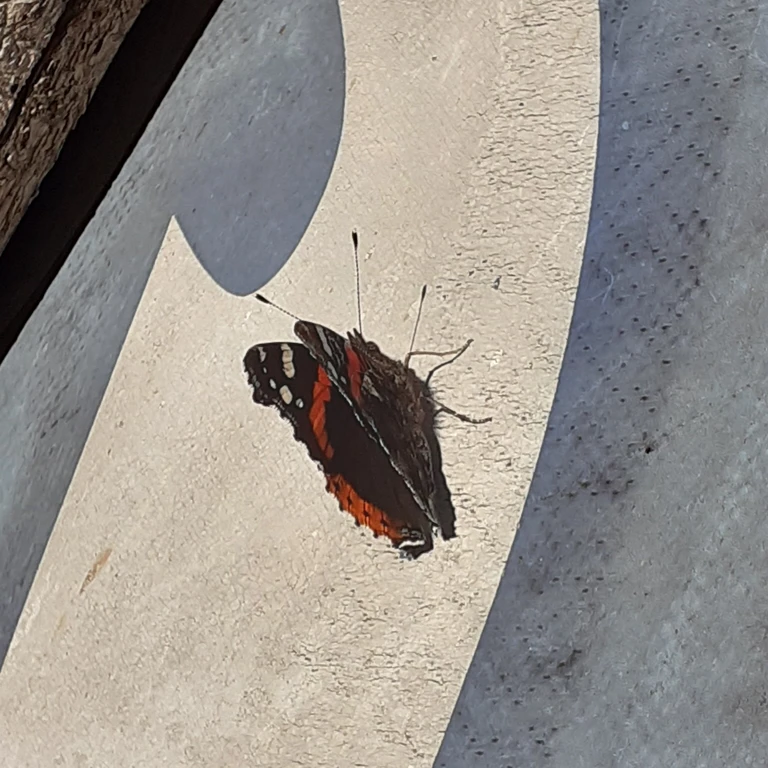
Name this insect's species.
Vanessa atalanta
